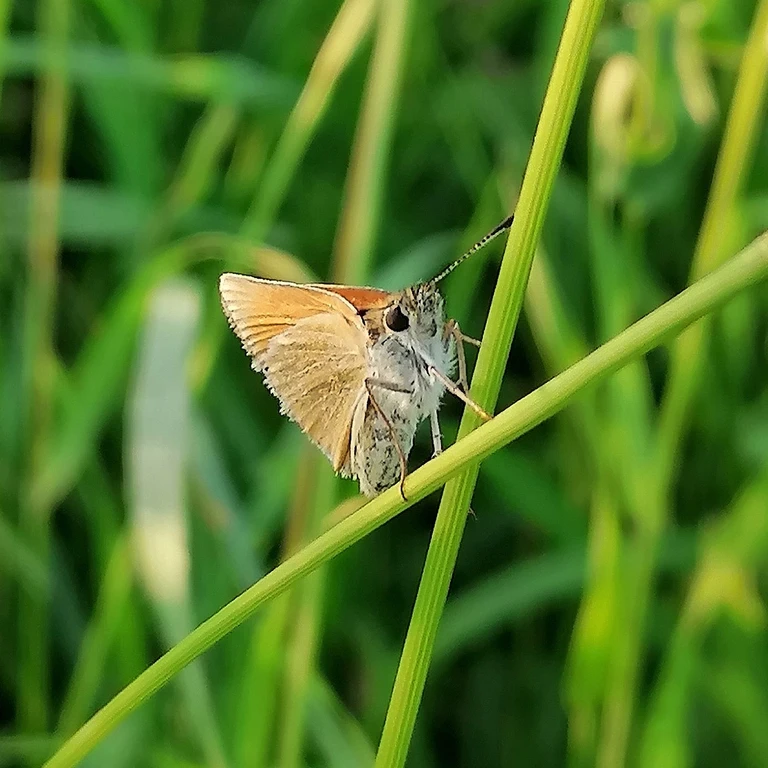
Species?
Thymelicus lineola
